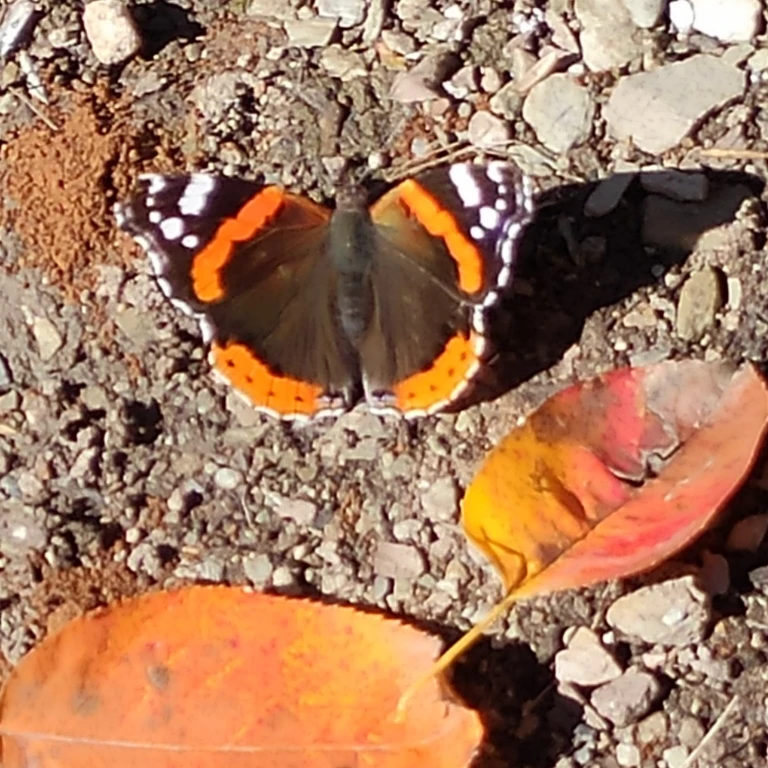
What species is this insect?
Vanessa atalanta
